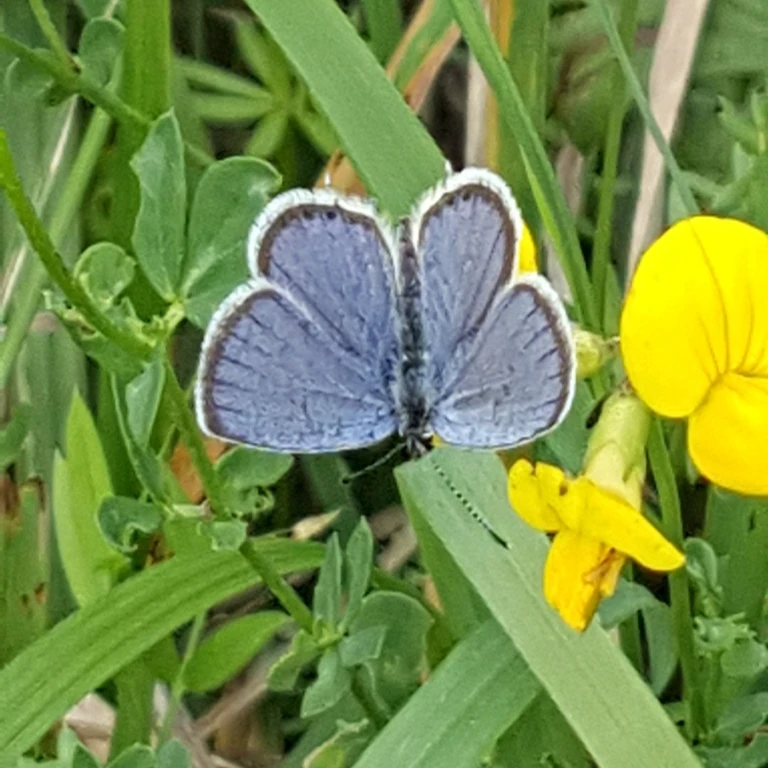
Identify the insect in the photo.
Cupido argiades (also Elkalyce argiades)
